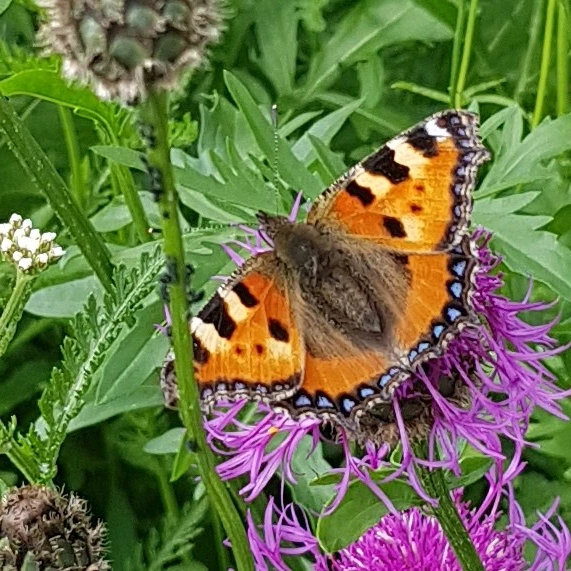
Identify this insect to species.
Aglais urticae
